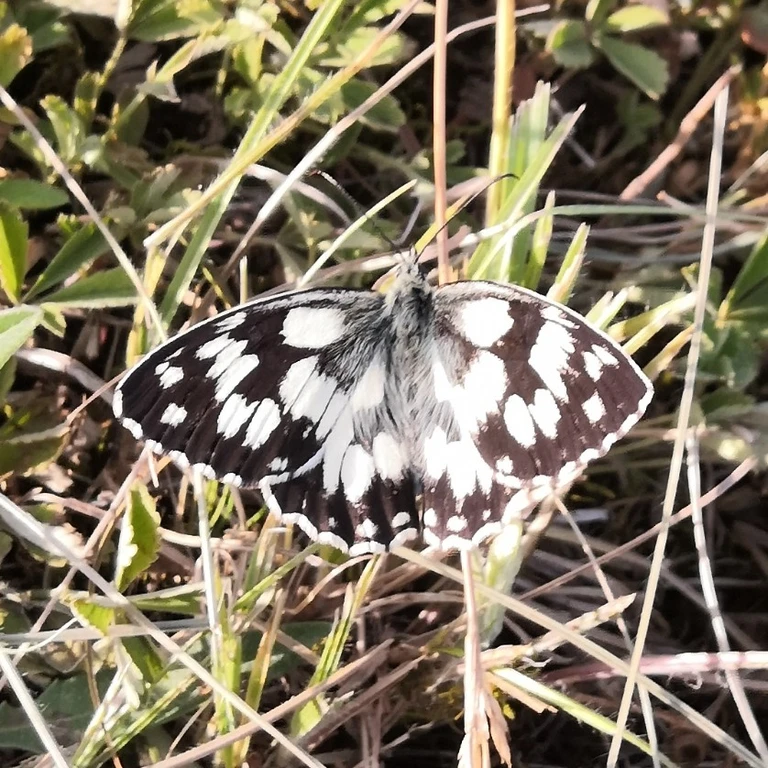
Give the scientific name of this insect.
Melanargia galathea
